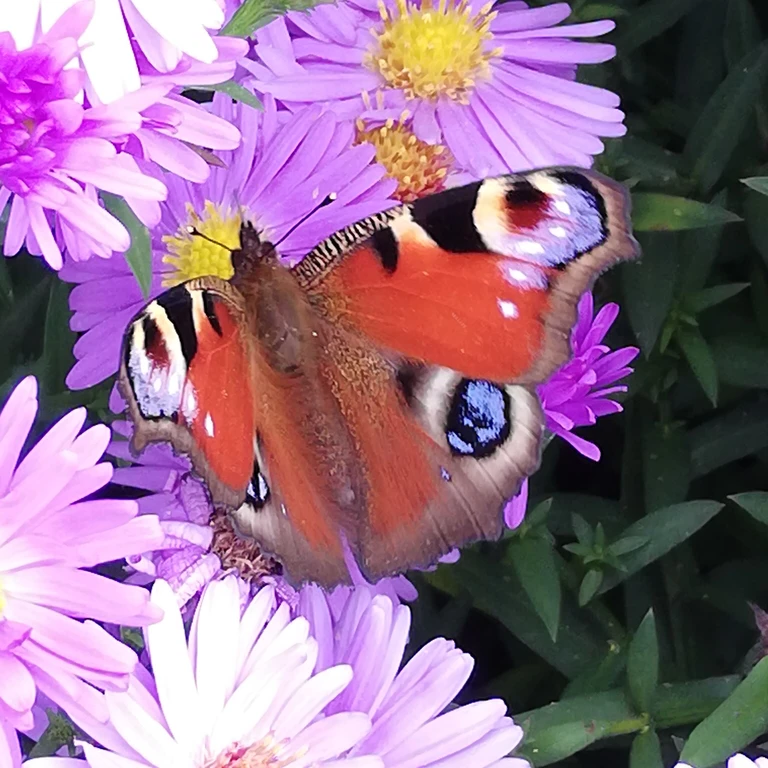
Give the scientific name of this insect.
Aglais io
